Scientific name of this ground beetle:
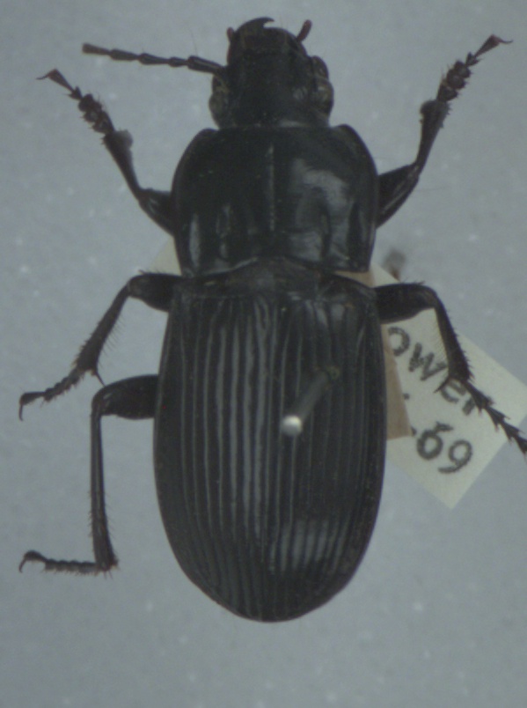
Abax parallelepipedus
